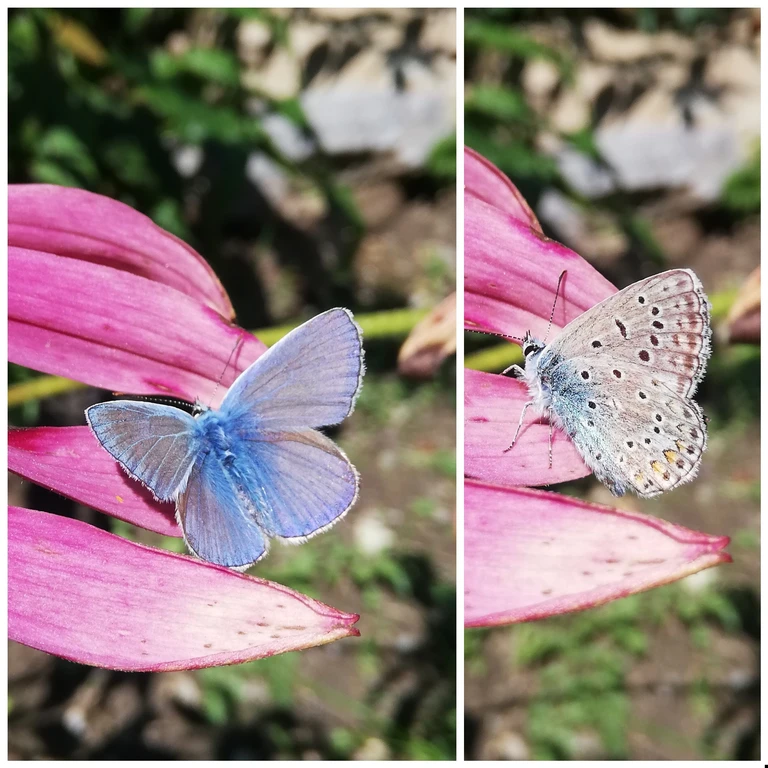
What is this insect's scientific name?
Polyommatus icarus
